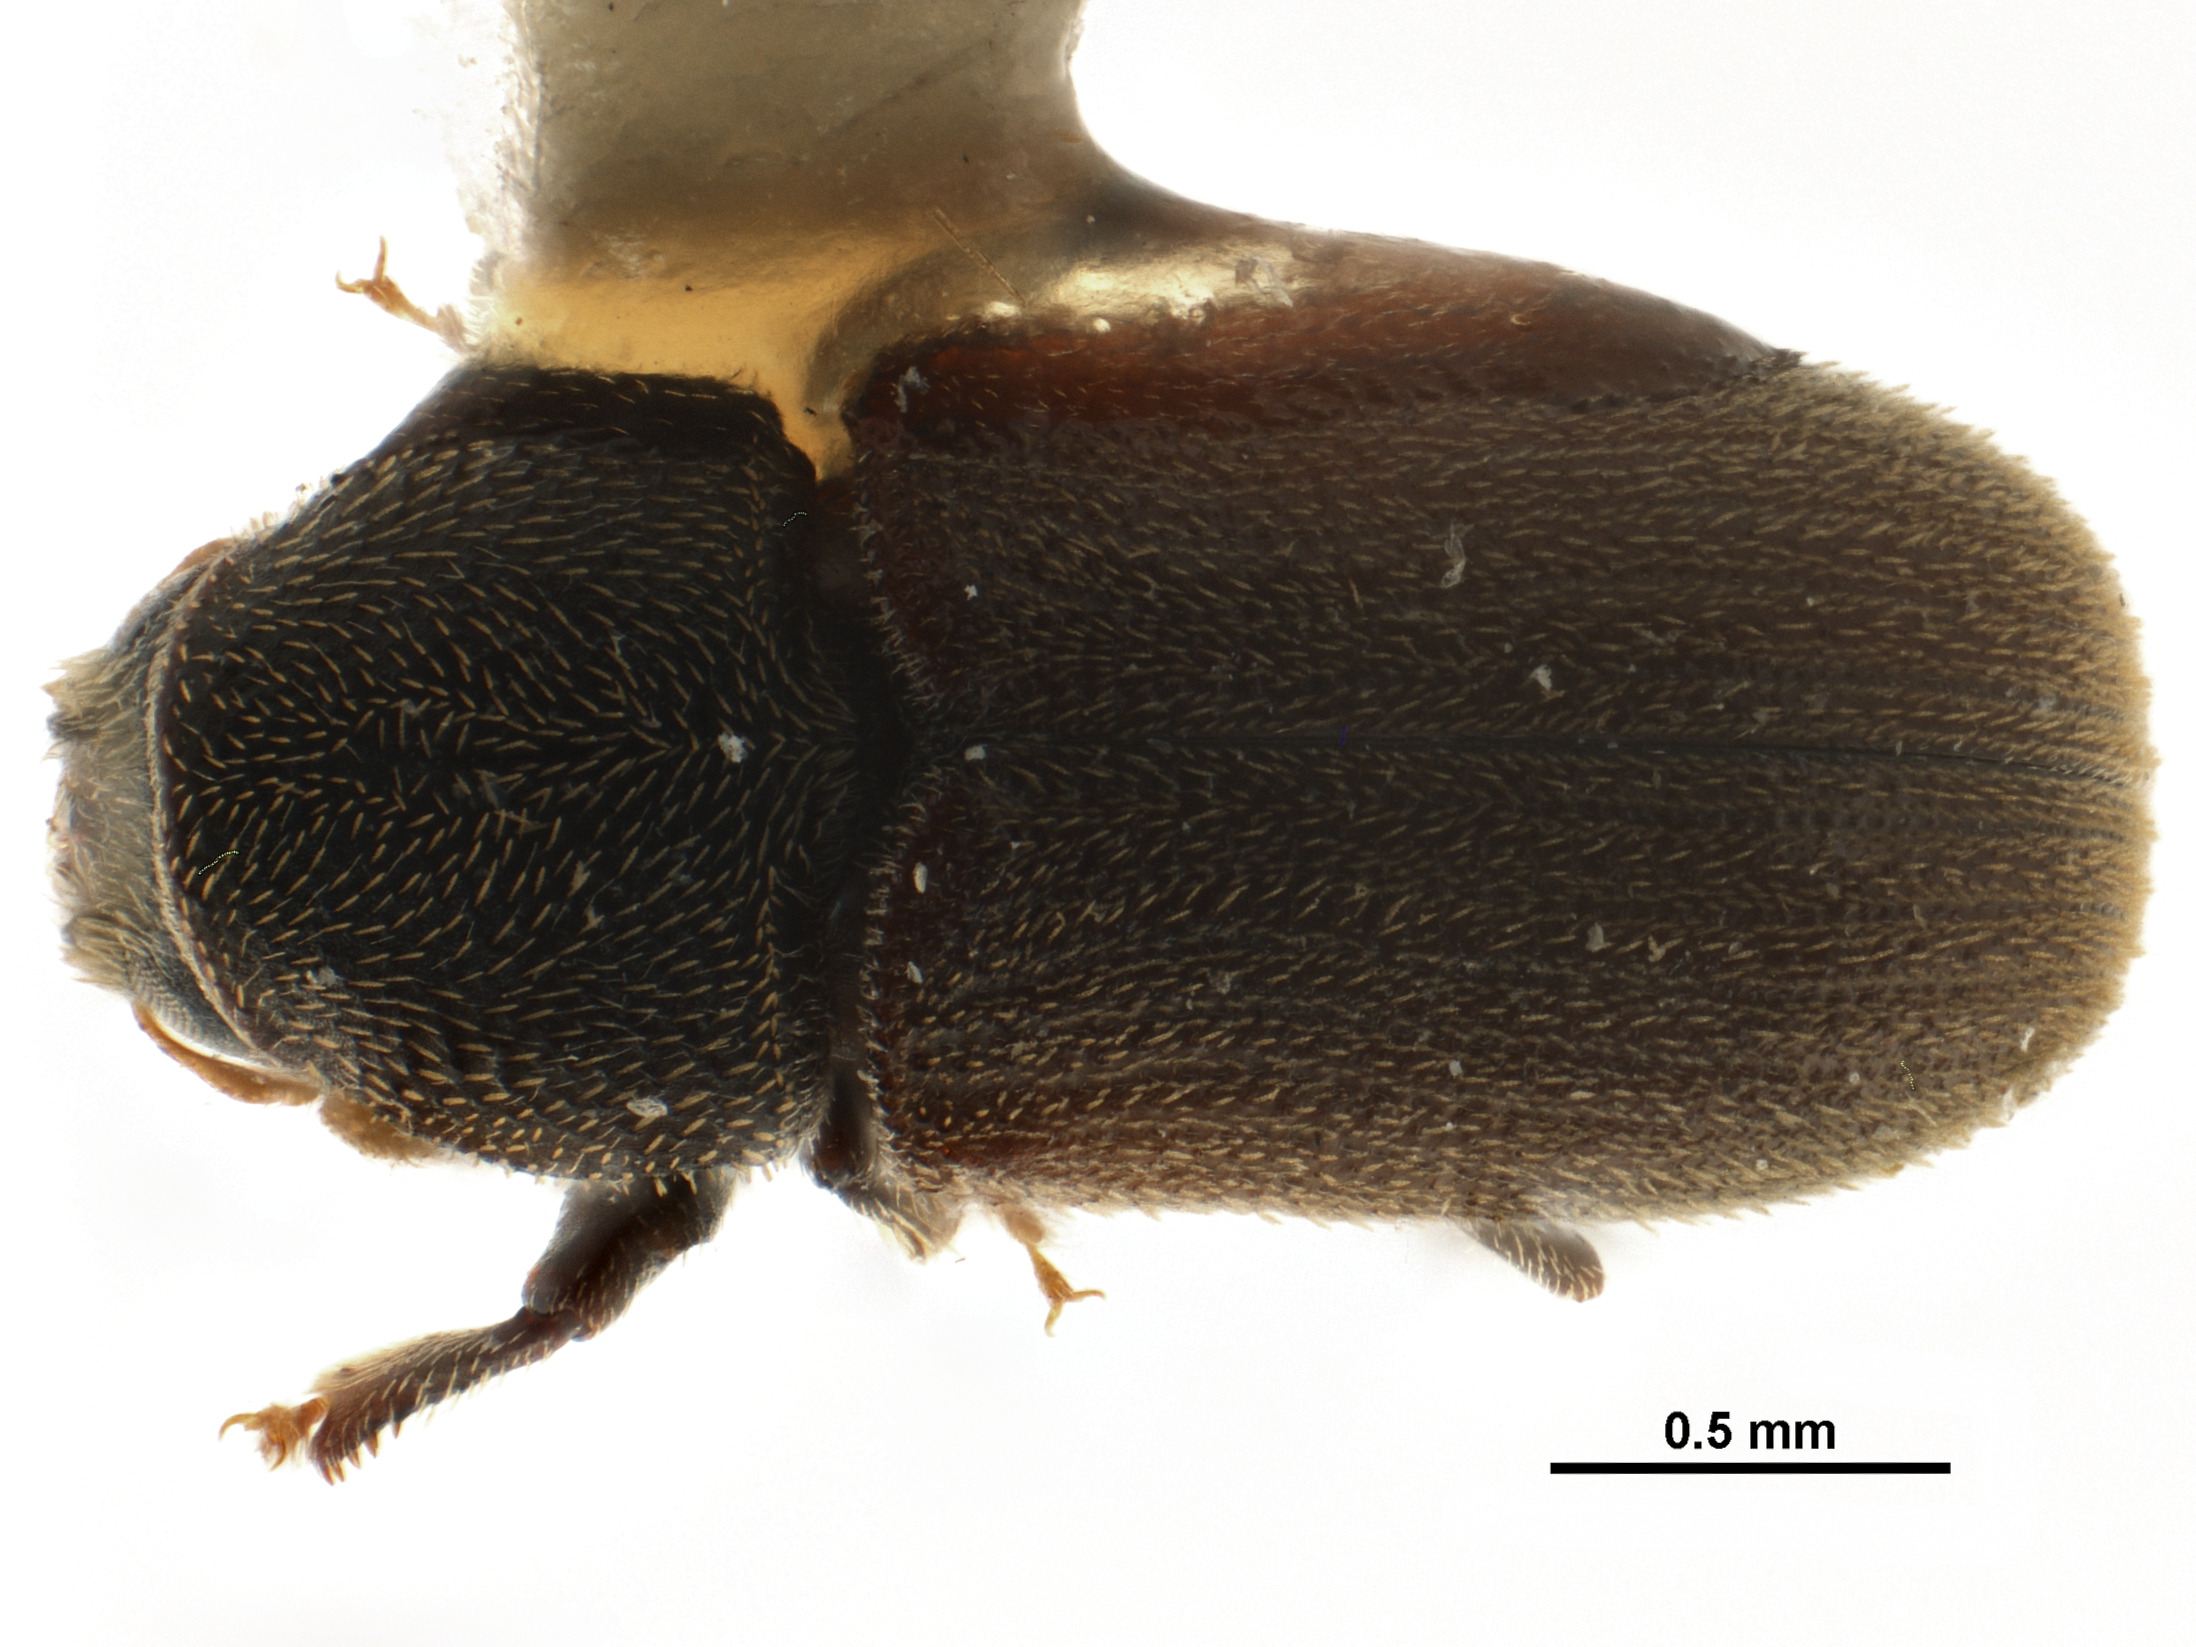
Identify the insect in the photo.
Chramesus gracilis
